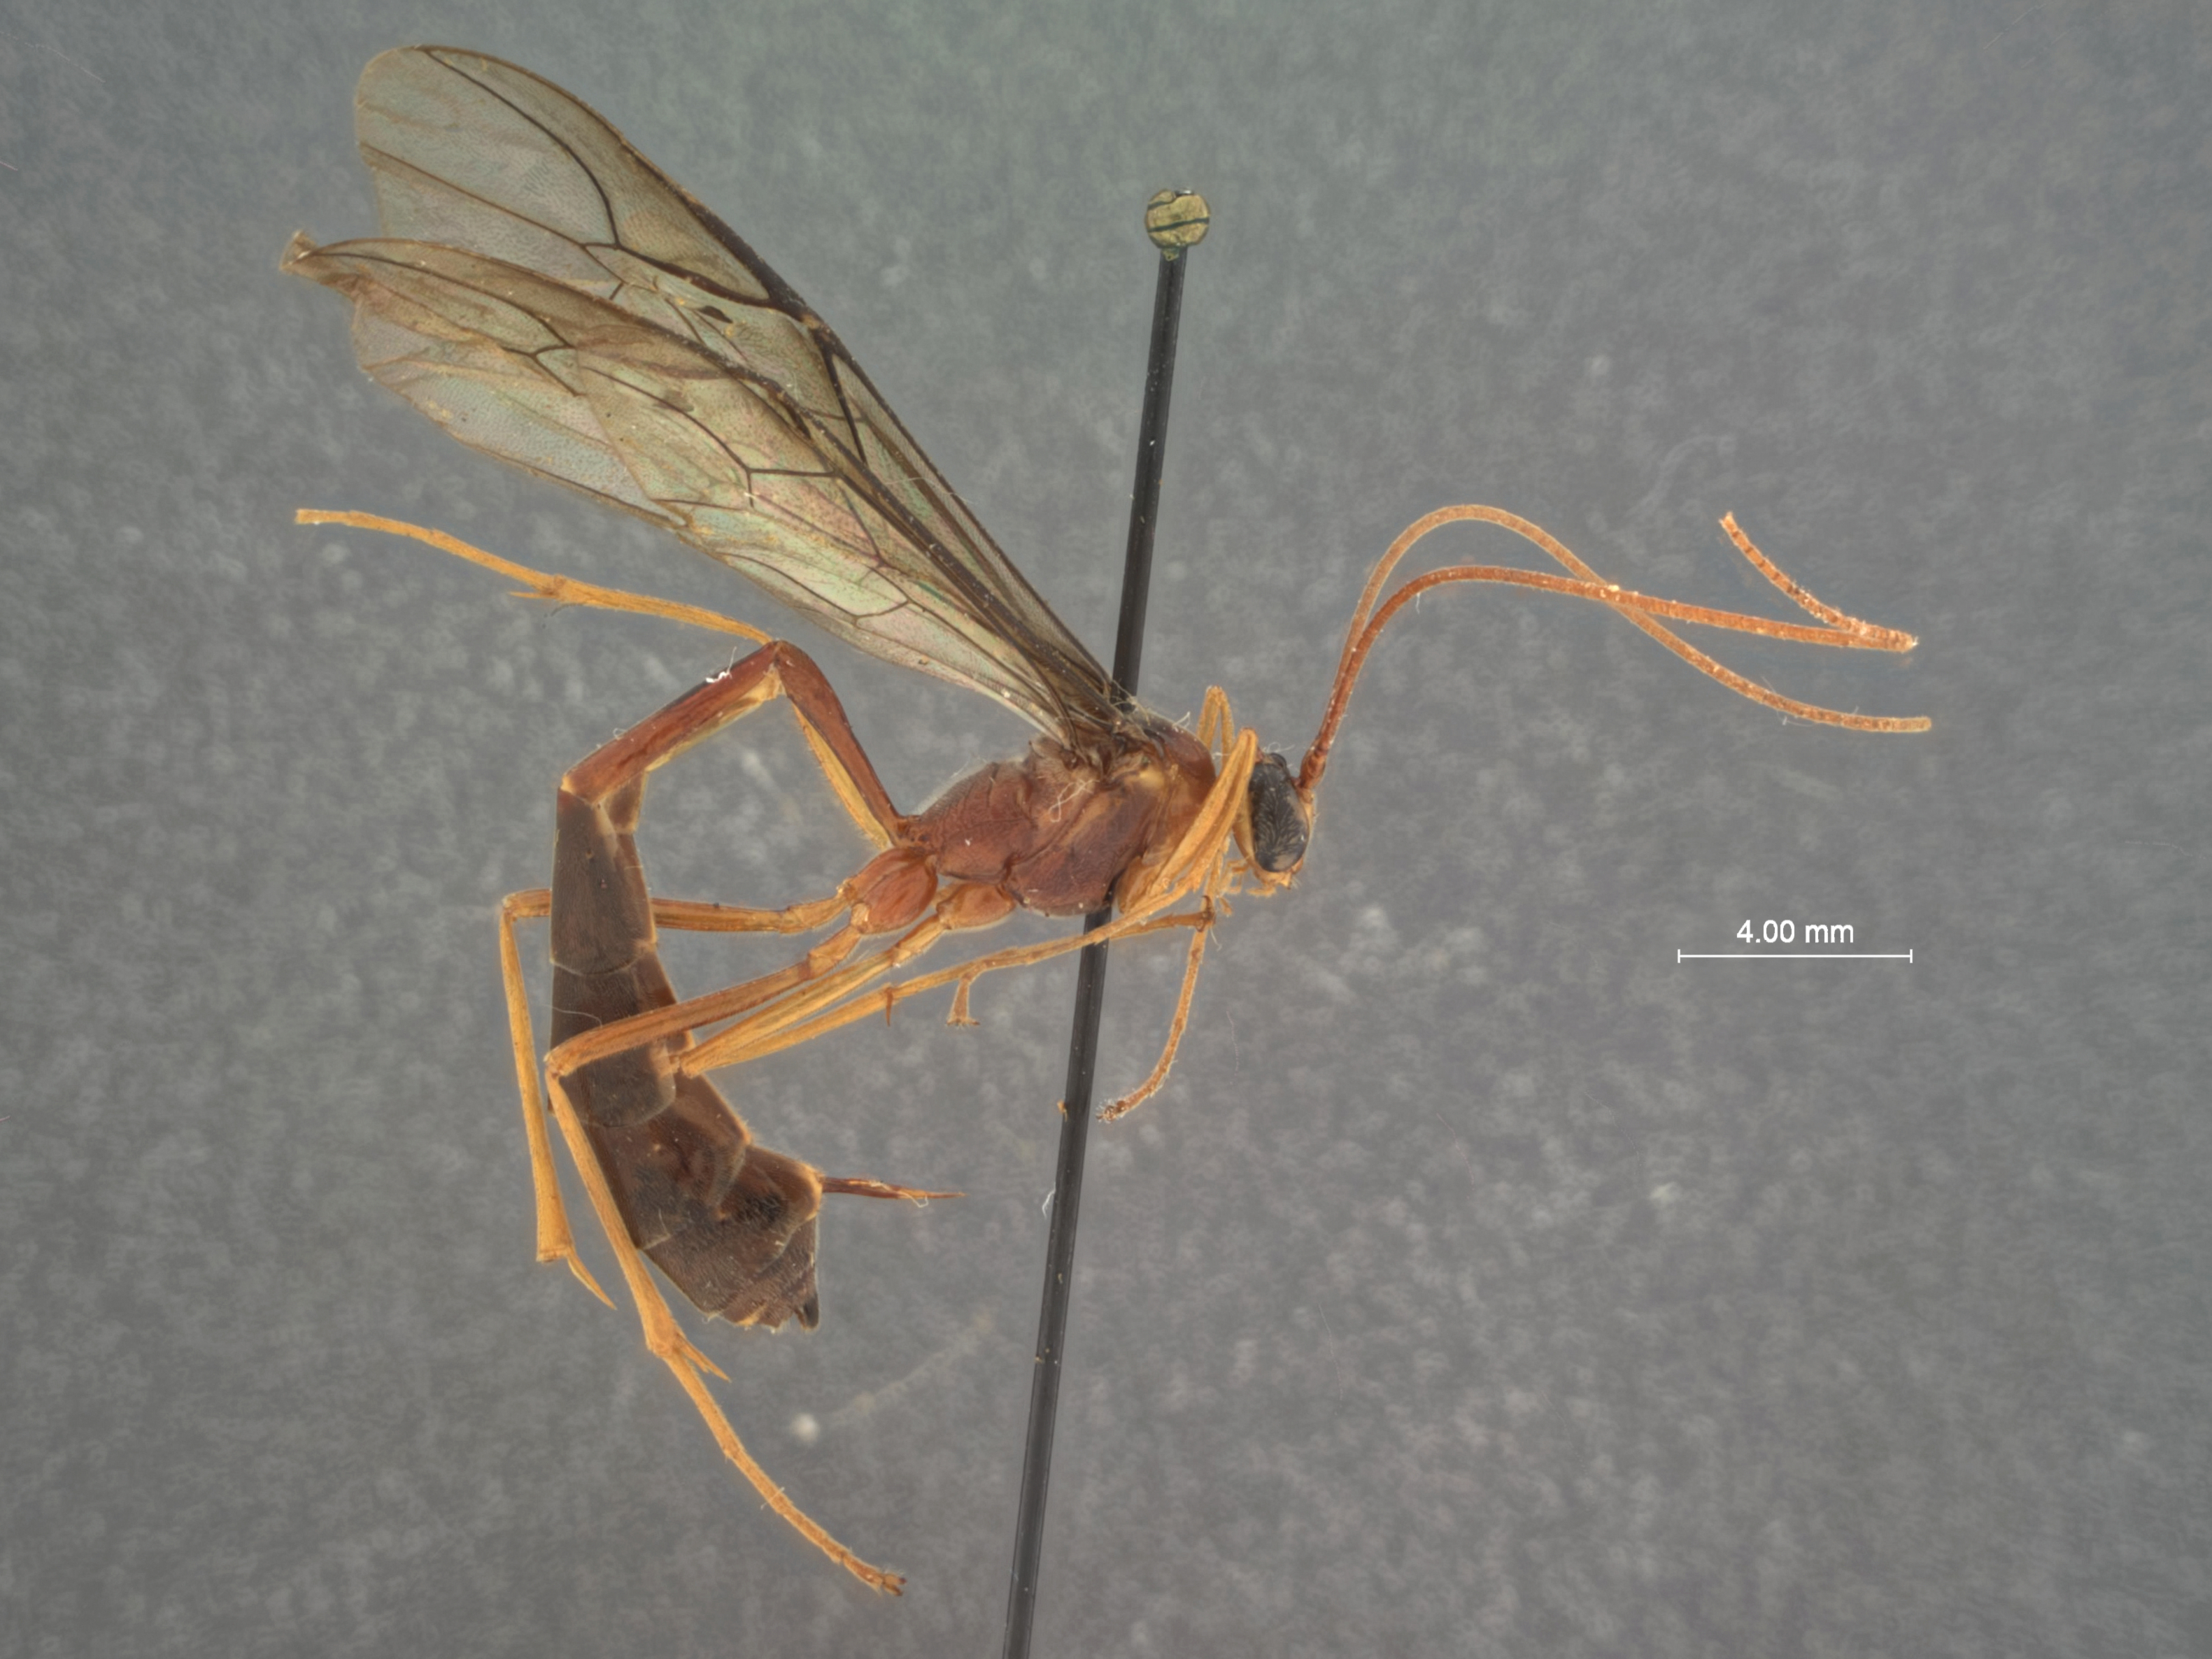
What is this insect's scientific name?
Enicospilus mythrus
